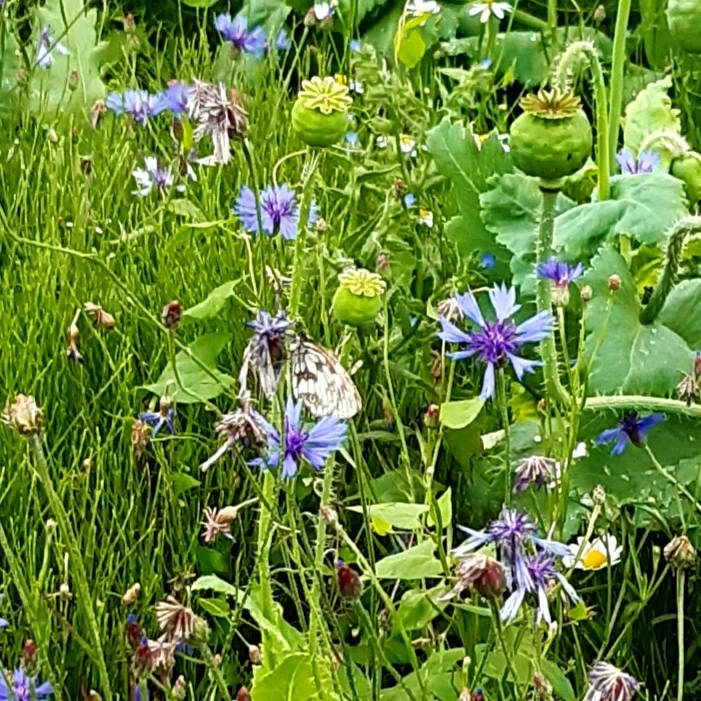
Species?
Melanargia galathea
